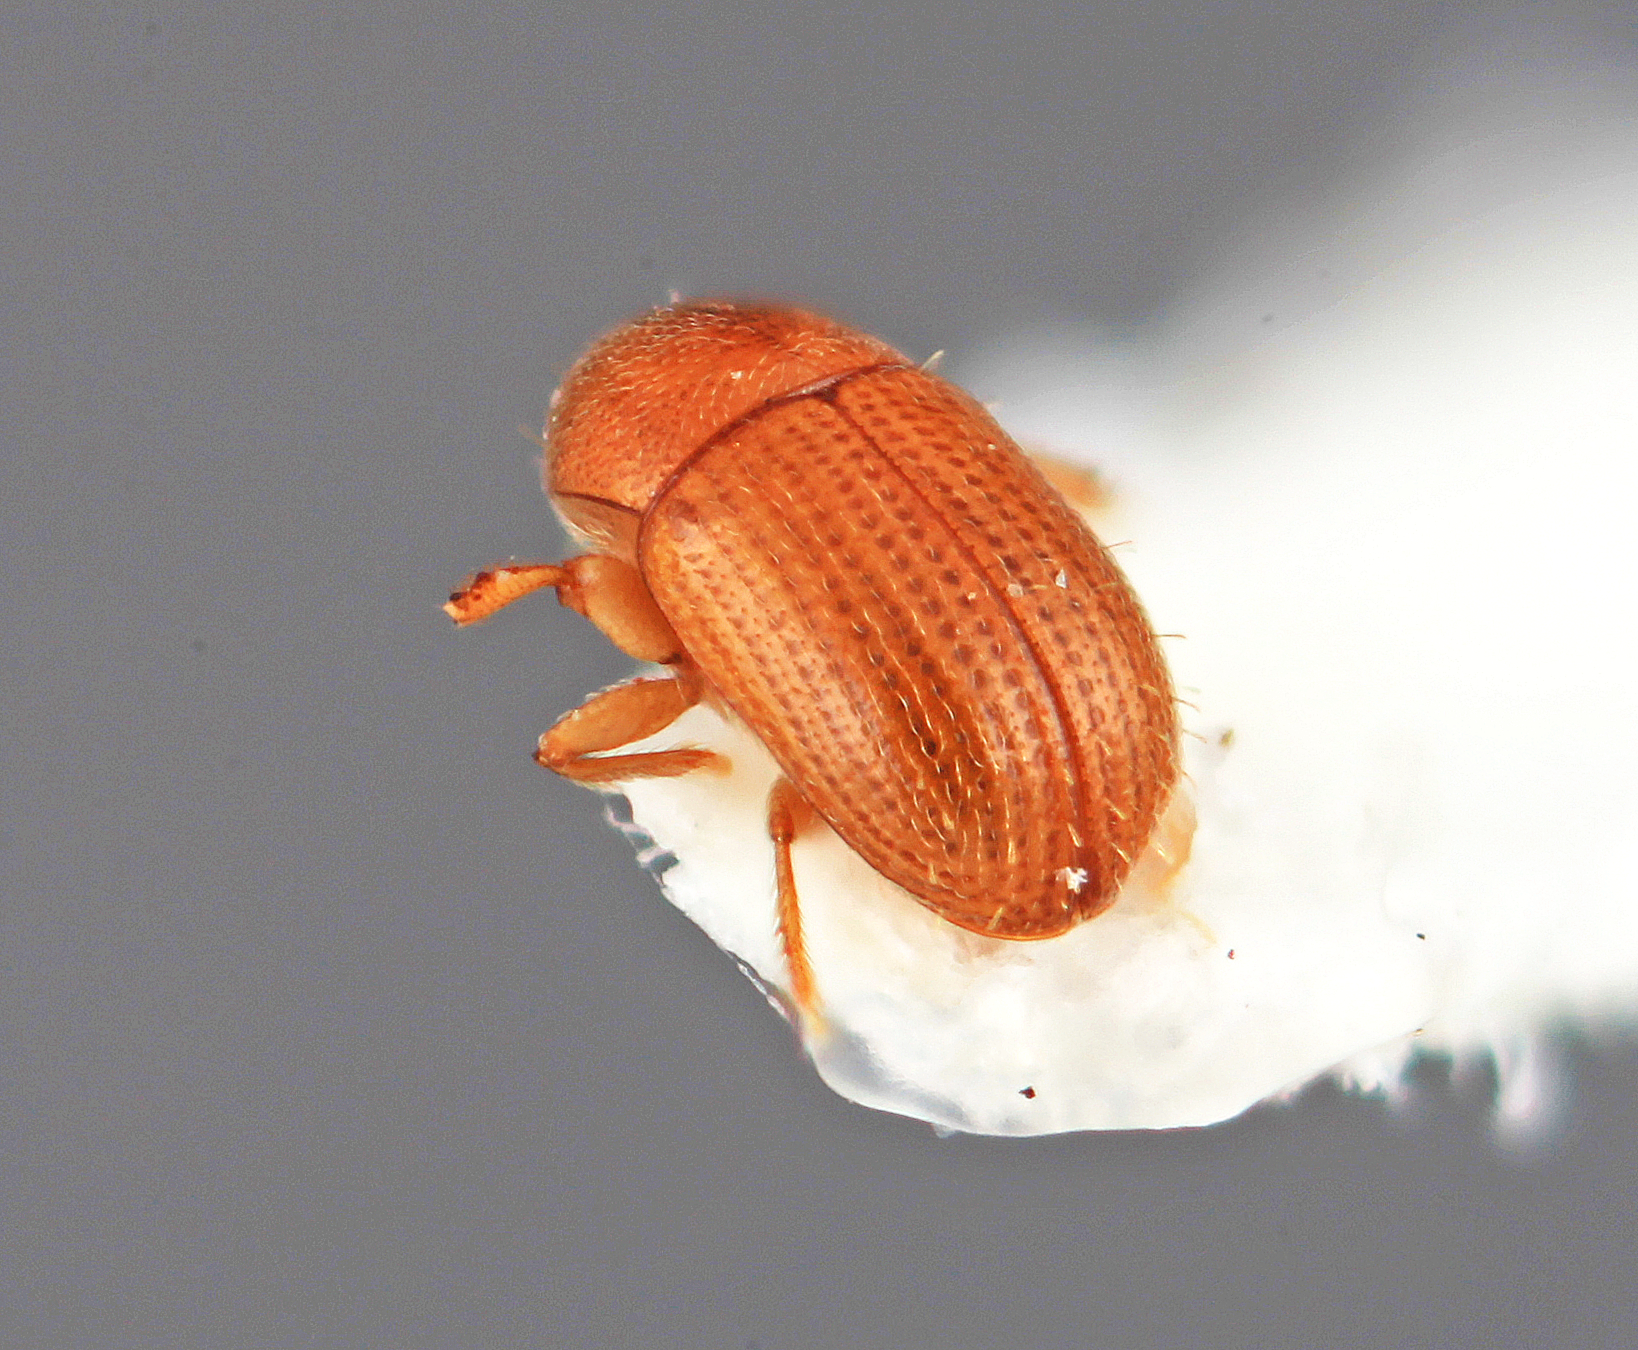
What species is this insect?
Scolytodes crassus
